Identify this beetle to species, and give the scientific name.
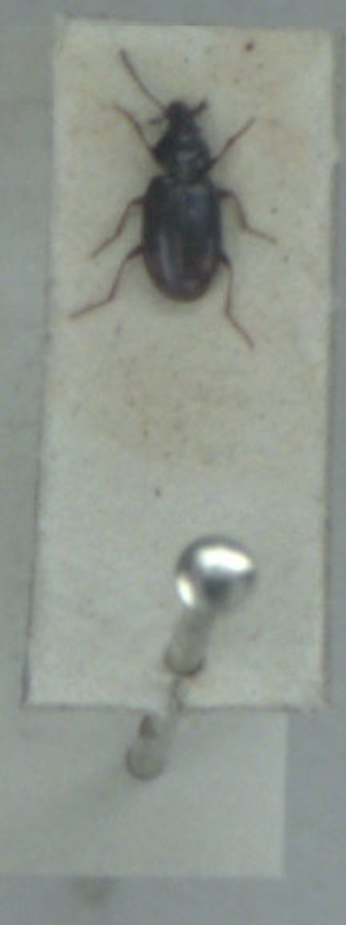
Bembidion guttula
